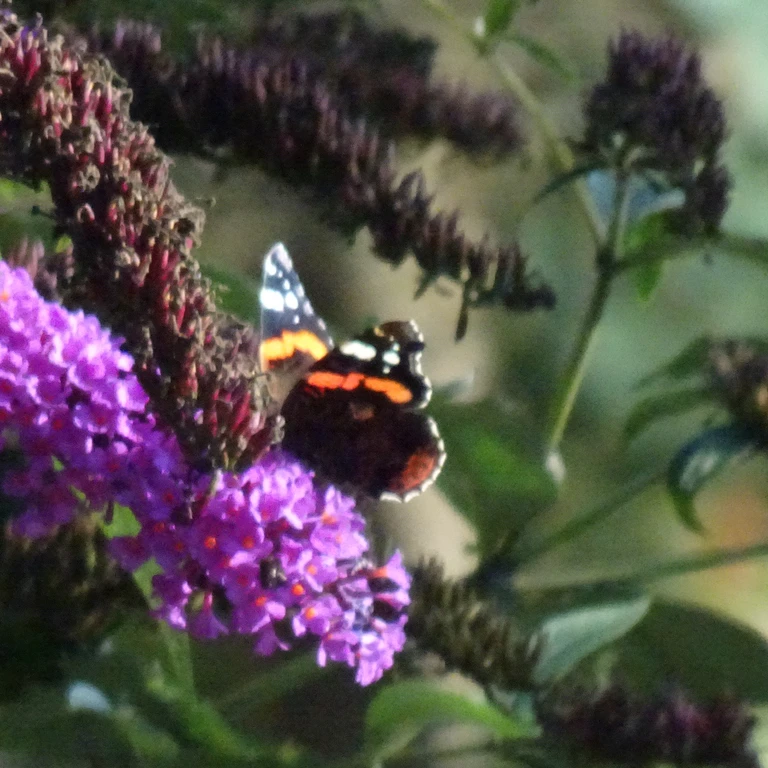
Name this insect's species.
Vanessa atalanta
